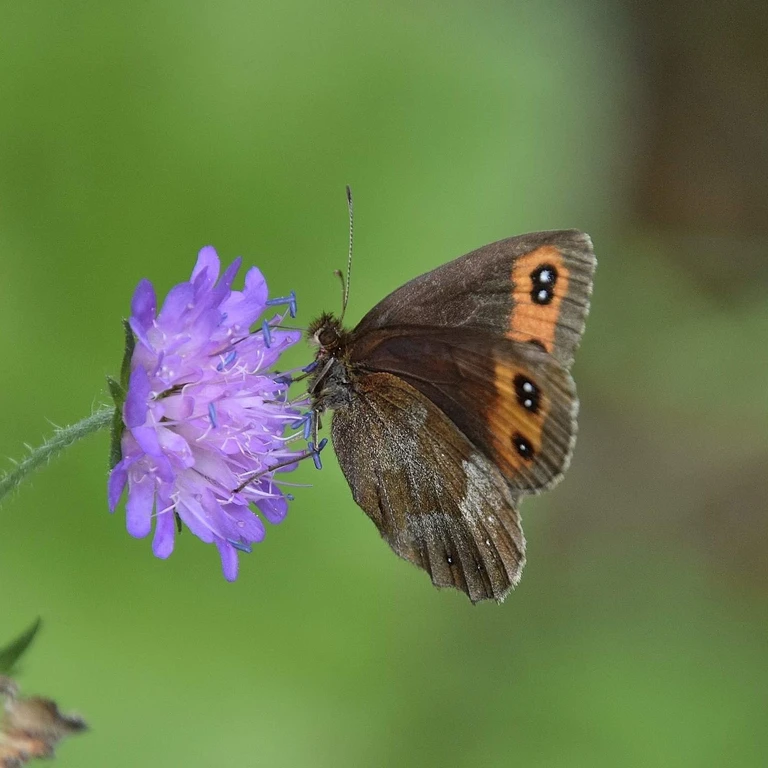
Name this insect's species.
Erebia aethiops
